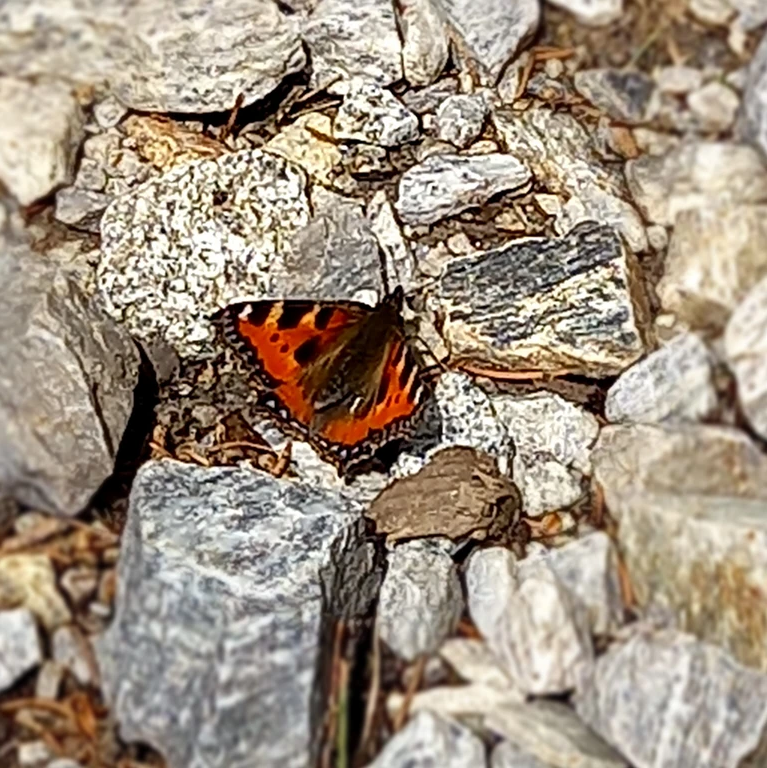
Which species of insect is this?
Aglais urticae
